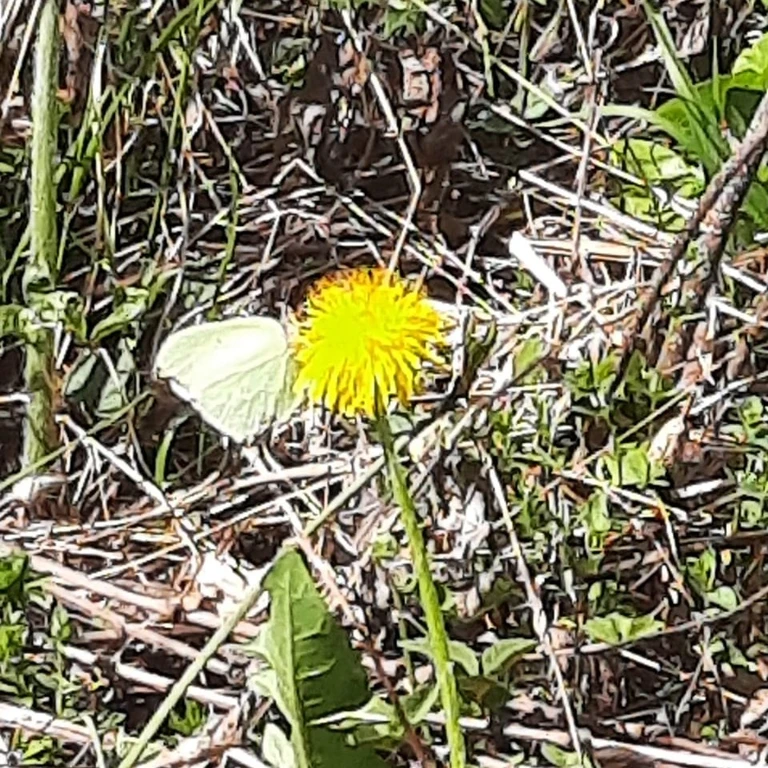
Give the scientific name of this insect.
Gonepteryx rhamni
